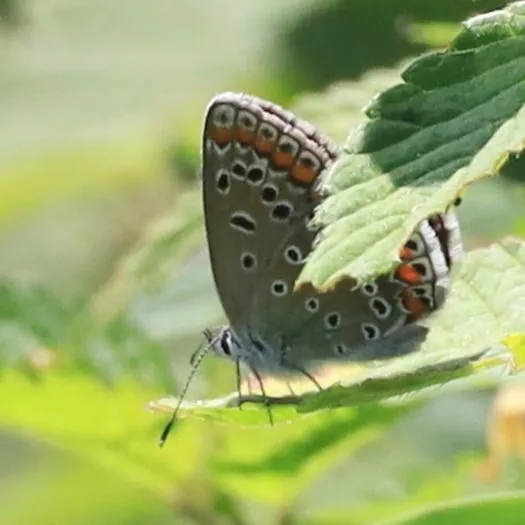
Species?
Polyommatus icarus
